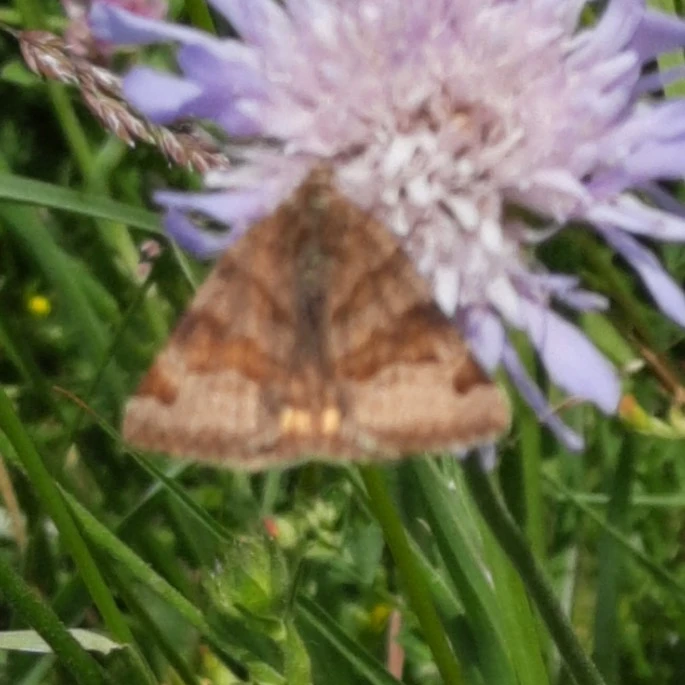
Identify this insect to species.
Euclidia glyphica
